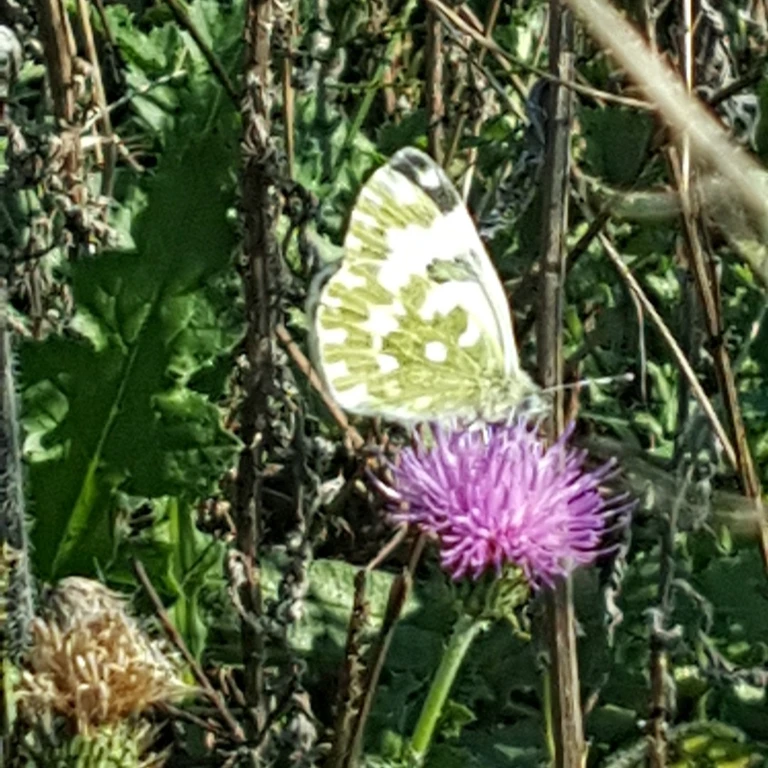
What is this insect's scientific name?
Pontia edusa
